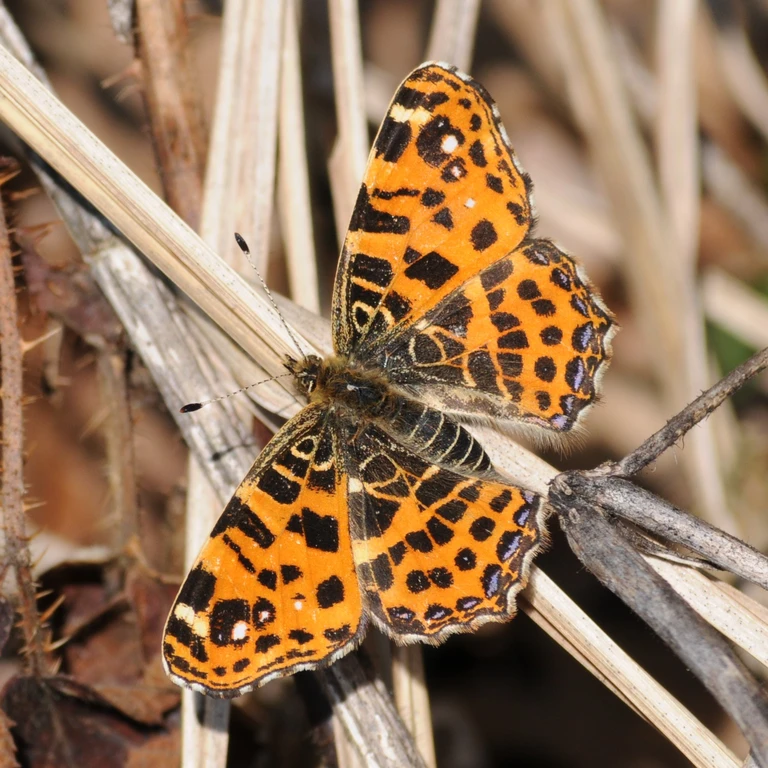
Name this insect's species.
Araschnia levana
